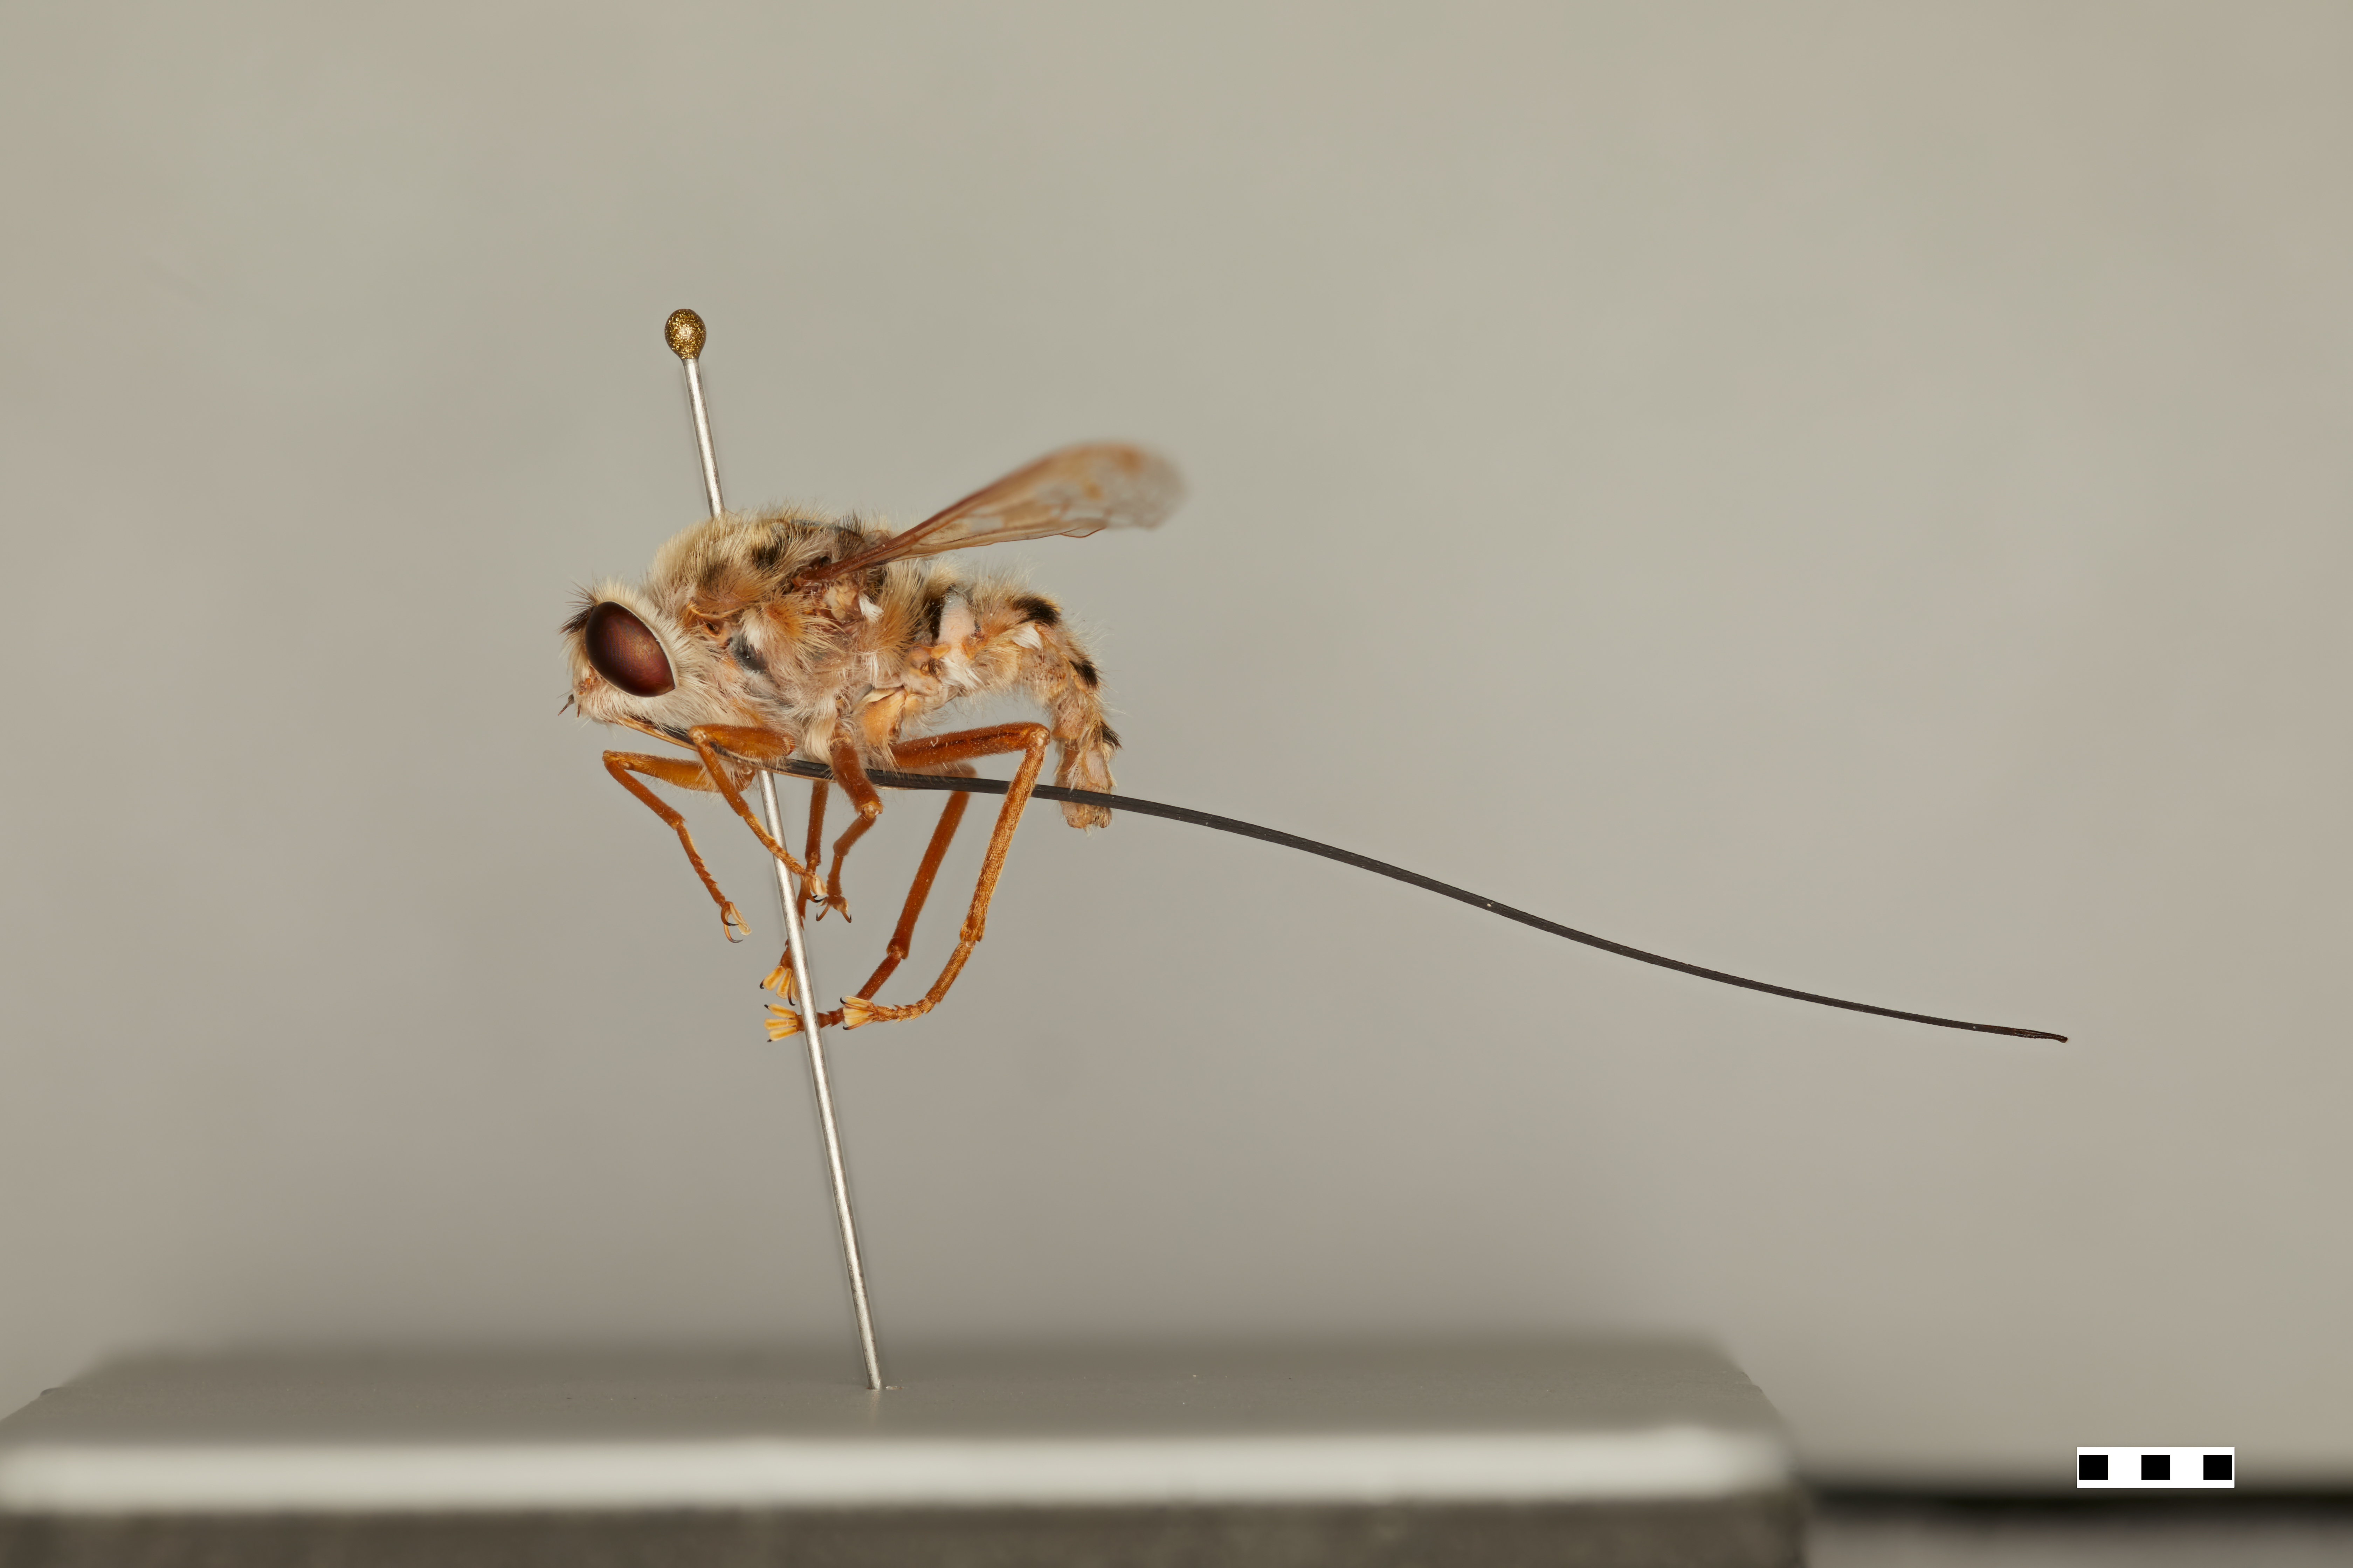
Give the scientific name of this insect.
Moegistorhynchus longirostris
